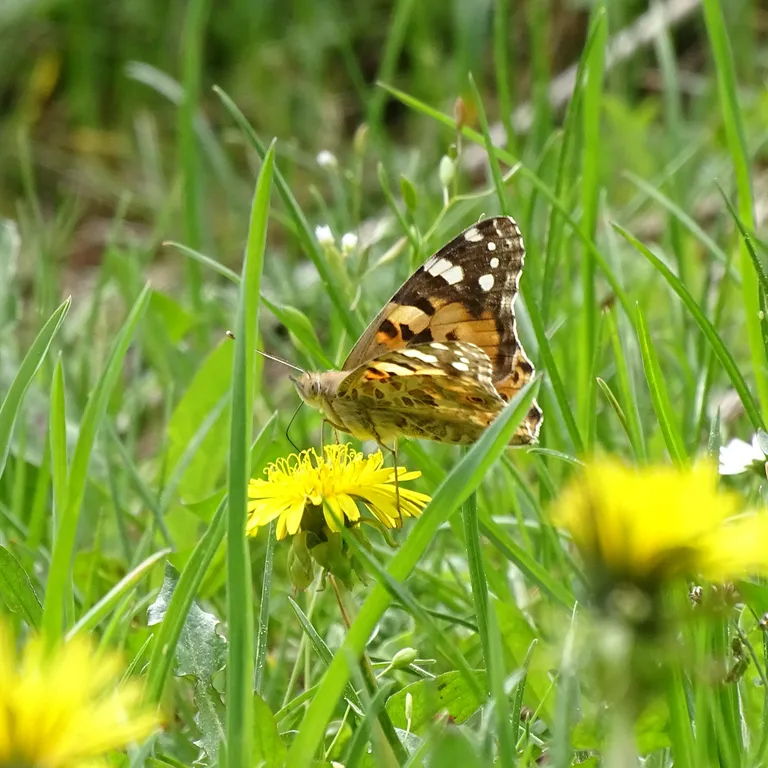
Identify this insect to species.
Vanessa cardui
